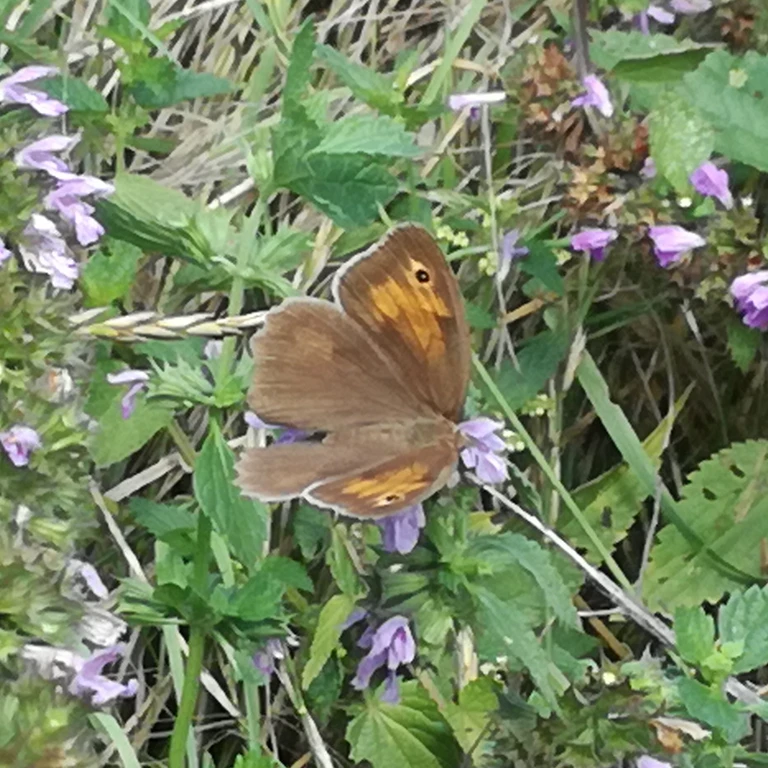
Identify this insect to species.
Maniola jurtina
